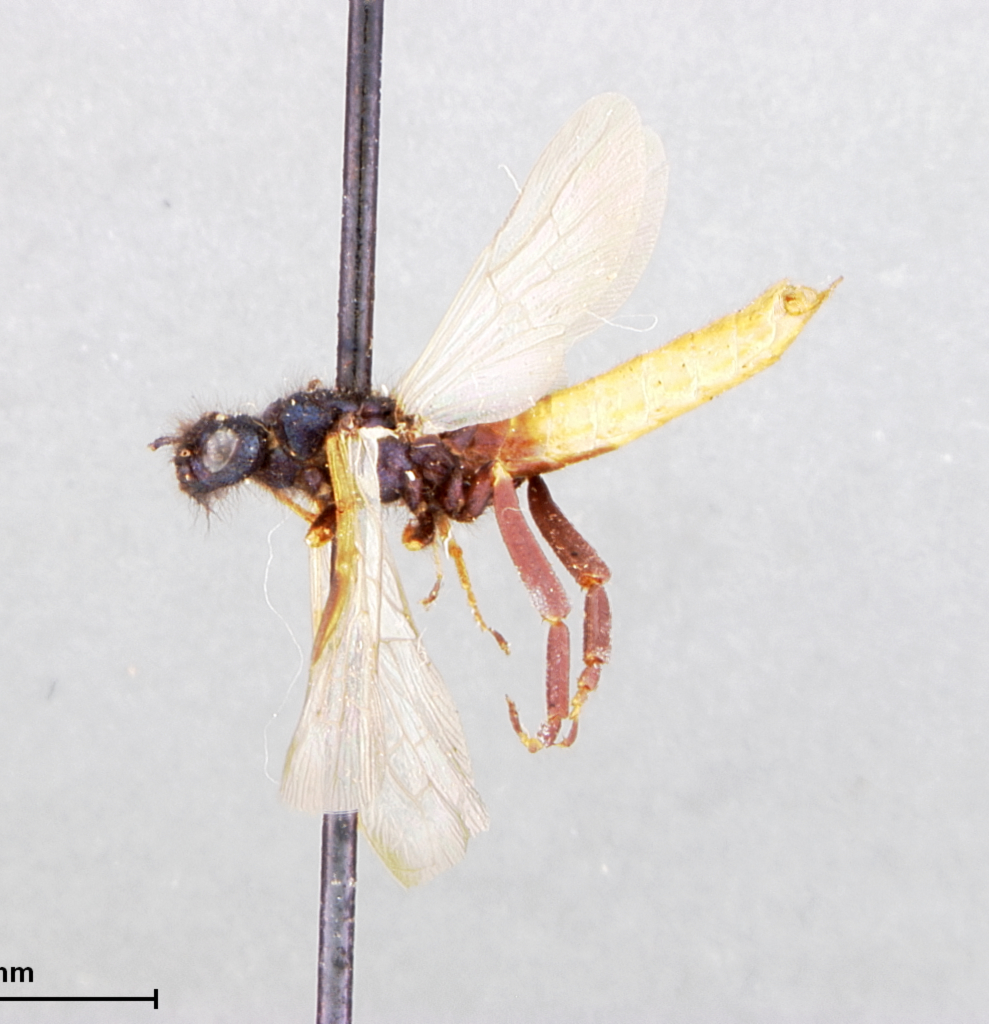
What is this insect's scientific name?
Paururus pinicola
